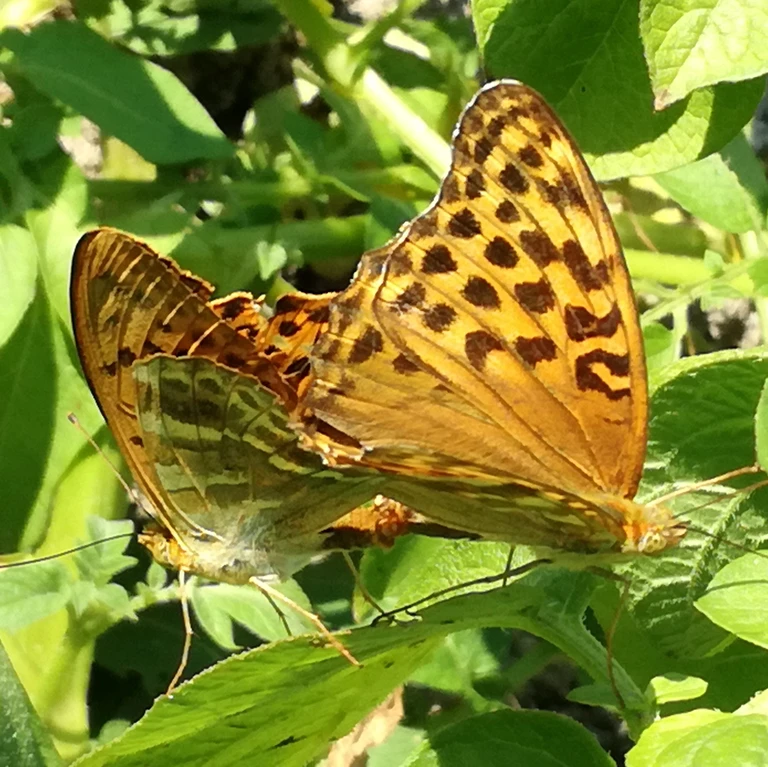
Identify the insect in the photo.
Argynnis paphia
